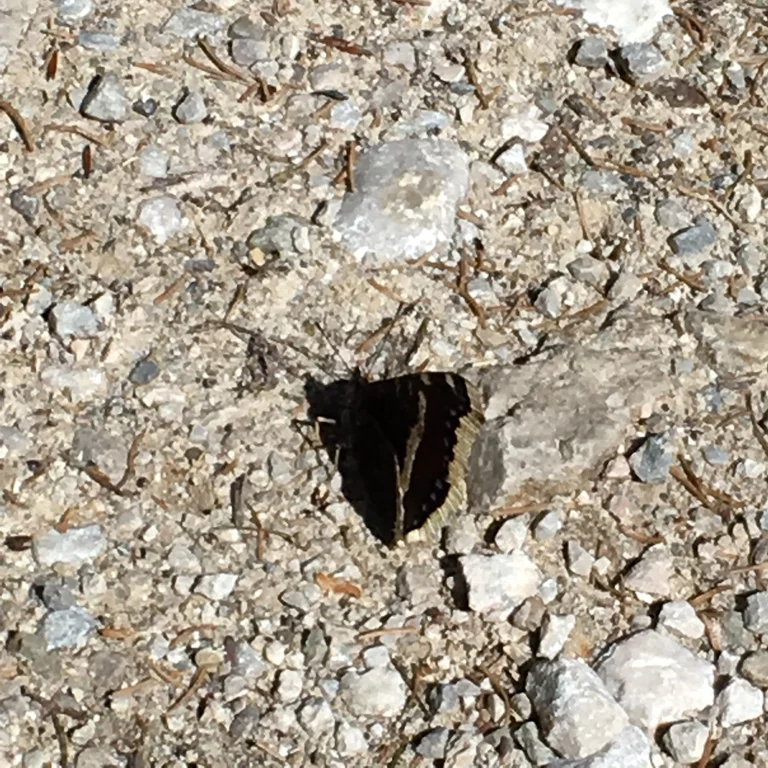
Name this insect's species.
Nymphalis antiopa
